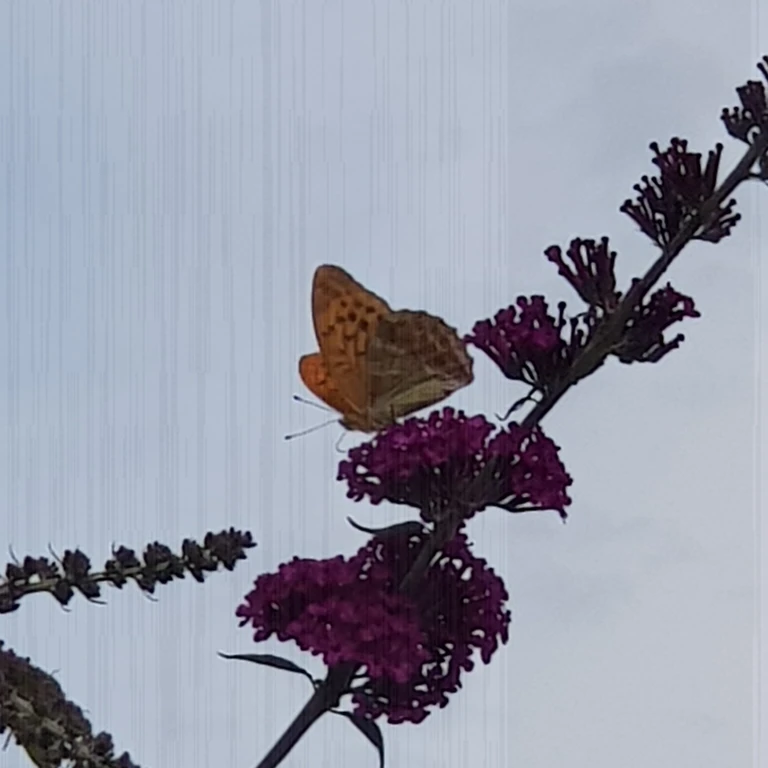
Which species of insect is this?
Argynnis paphia
